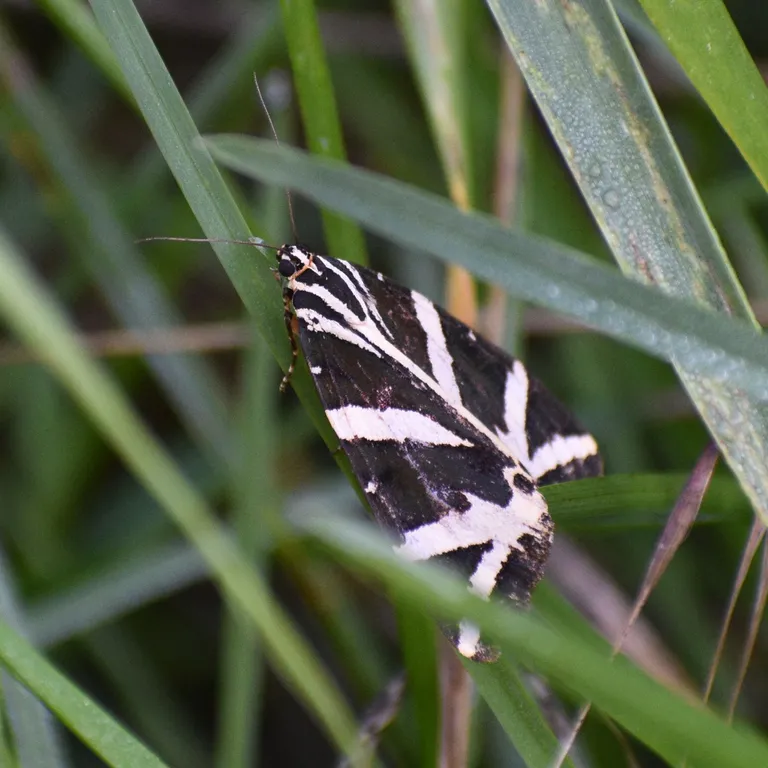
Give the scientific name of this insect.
Euplagia quadripunctaria
